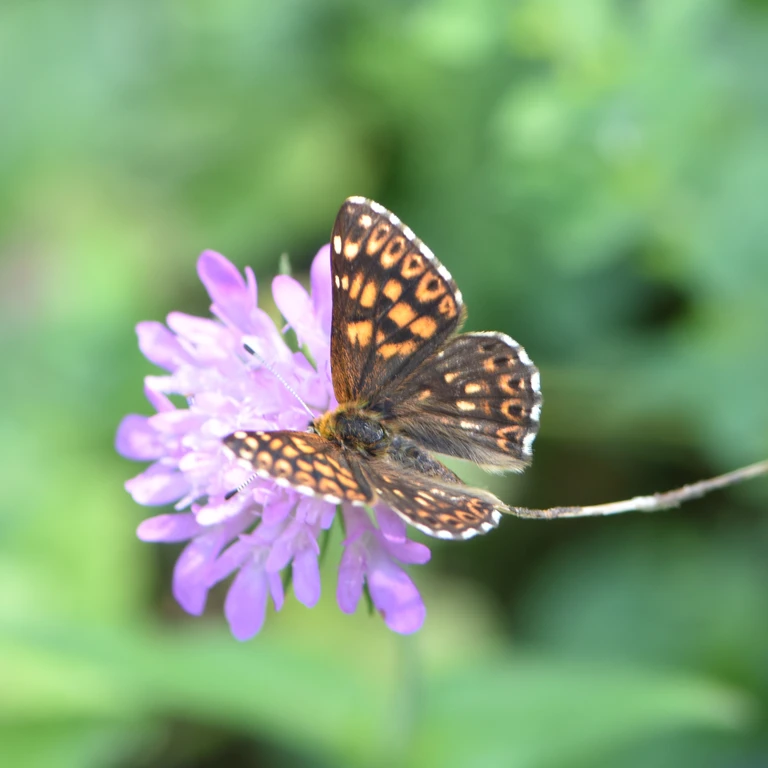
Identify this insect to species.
Hamearis lucina
